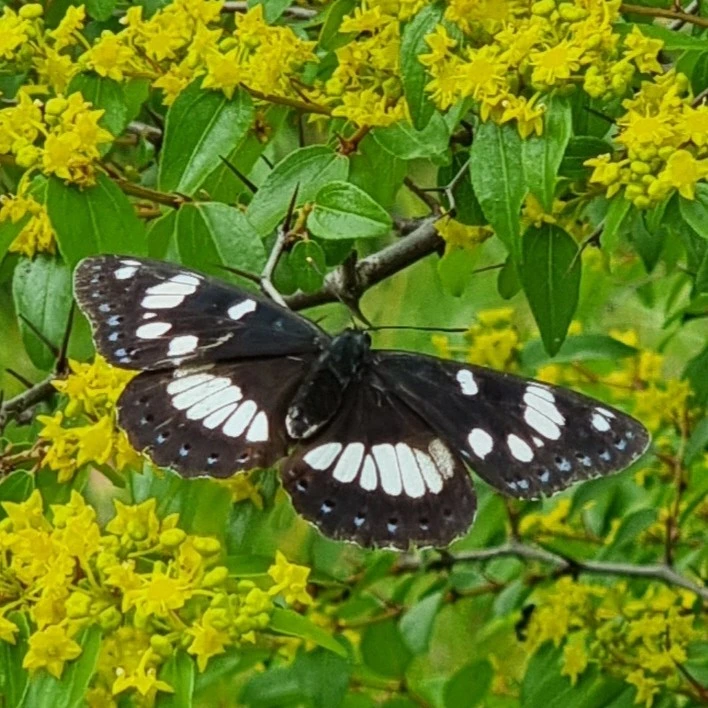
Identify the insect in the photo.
Limenitis reducta
